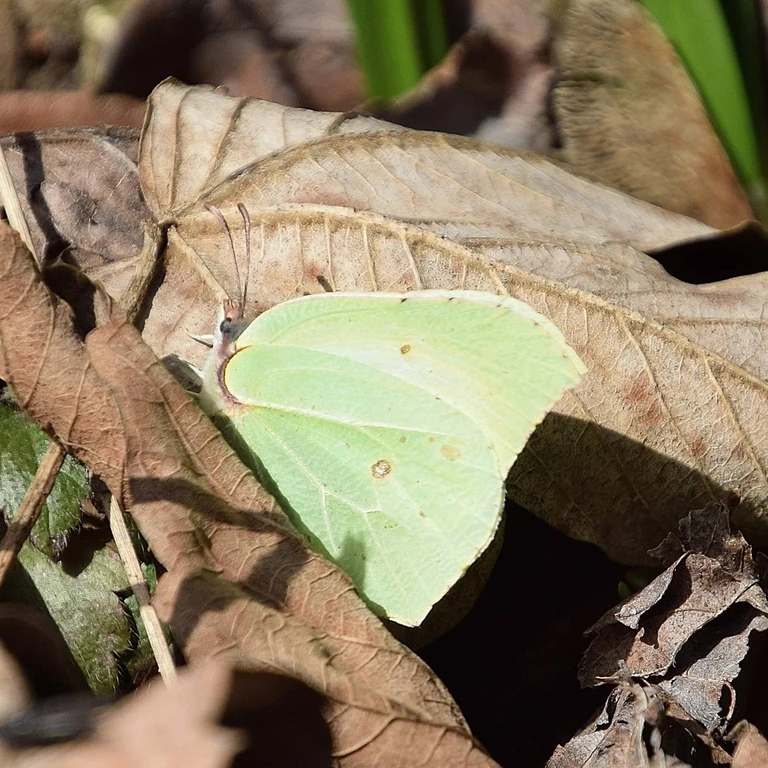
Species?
Gonepteryx rhamni
